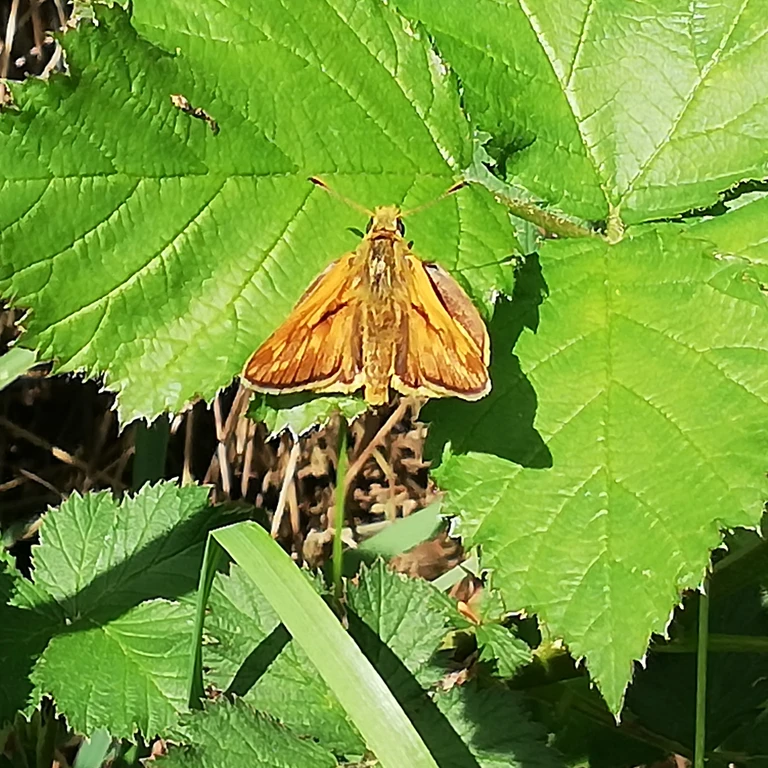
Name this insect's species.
Ochlodes sylvanus (also Ochlodes venata)
